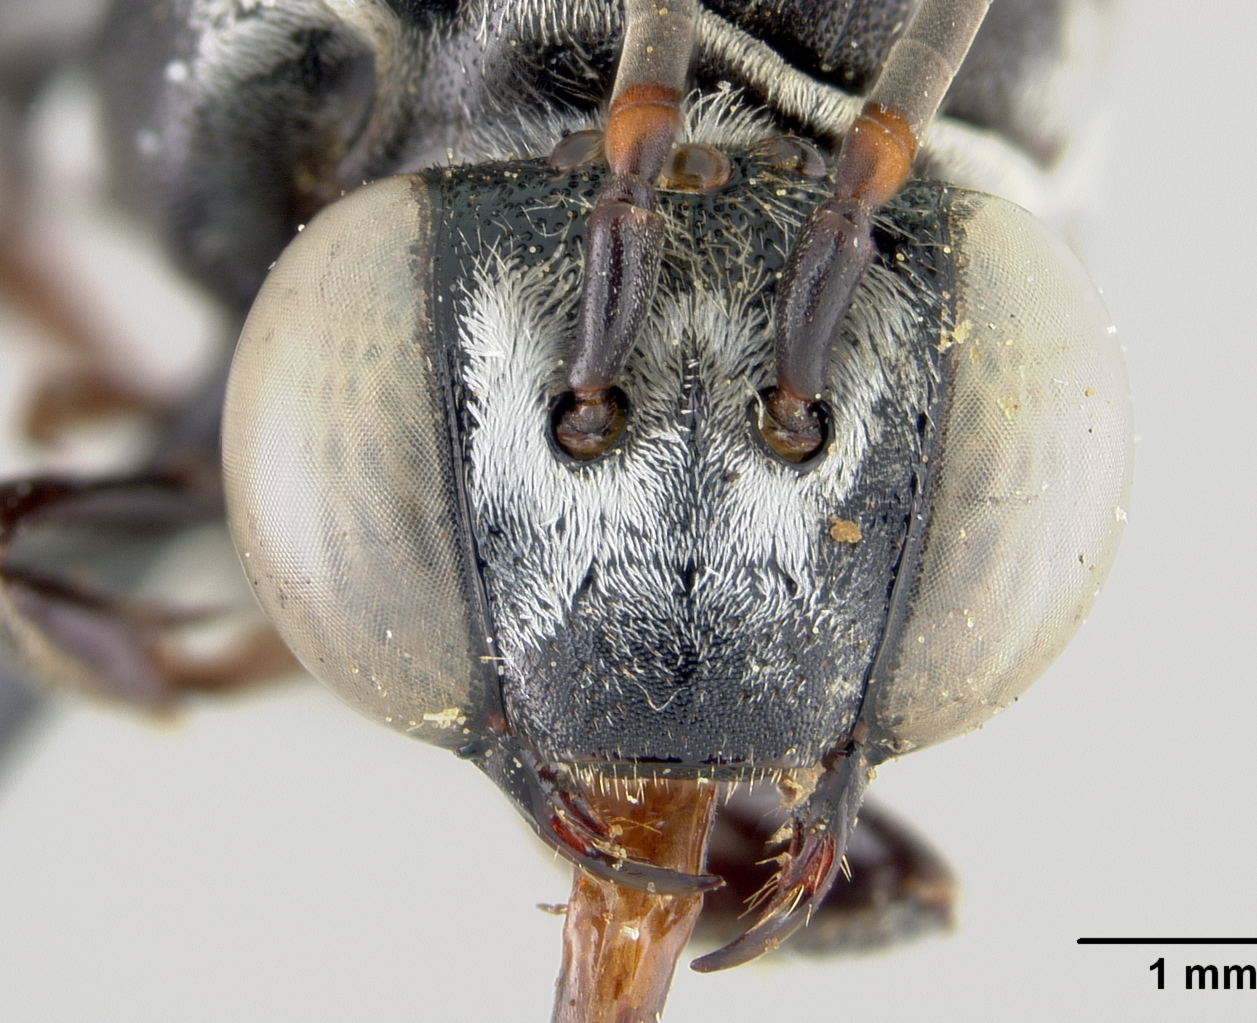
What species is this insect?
Triepeolus georgicus
